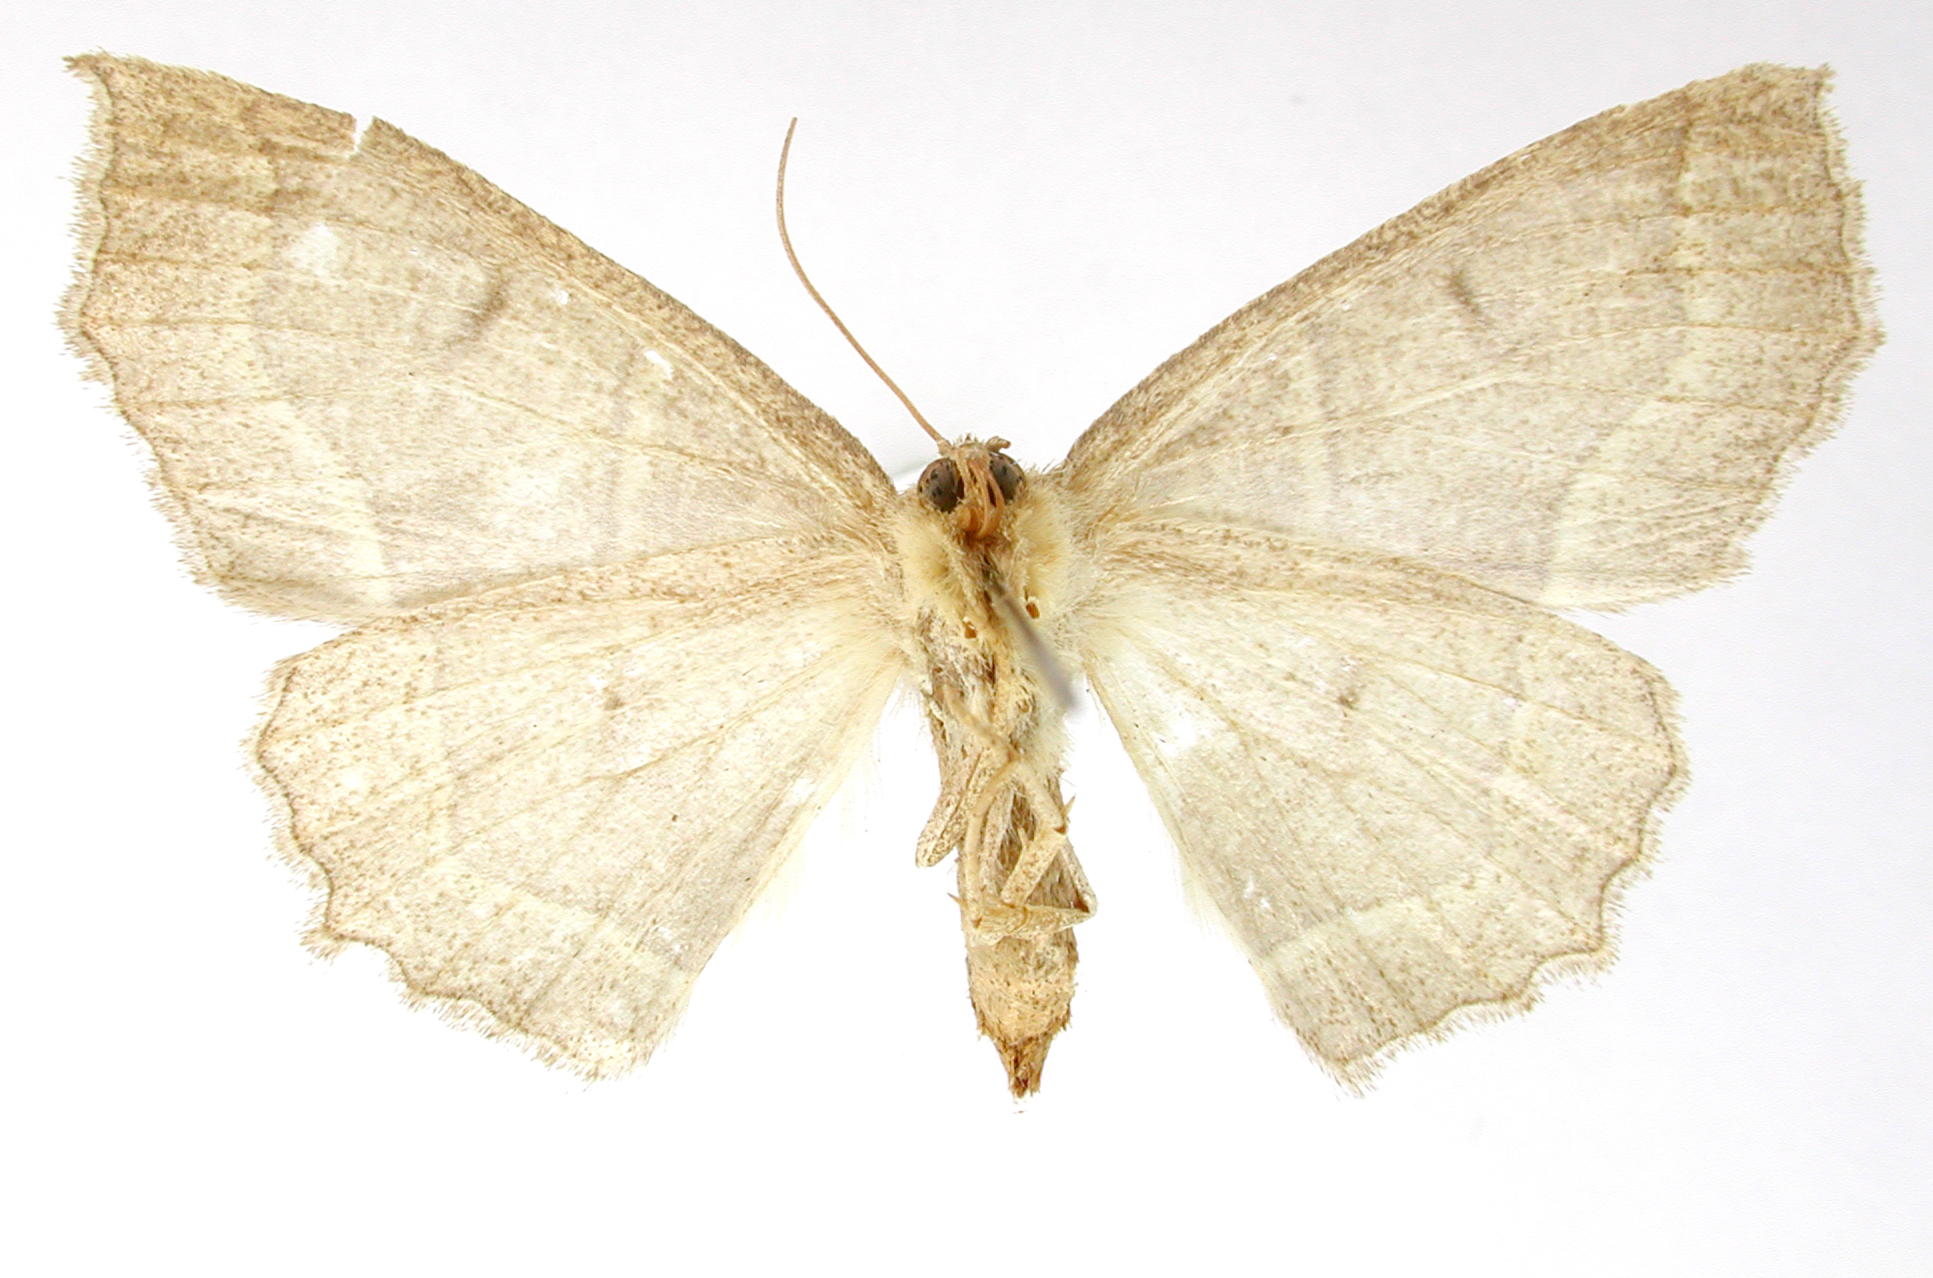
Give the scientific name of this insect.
Certima cletiusaria
